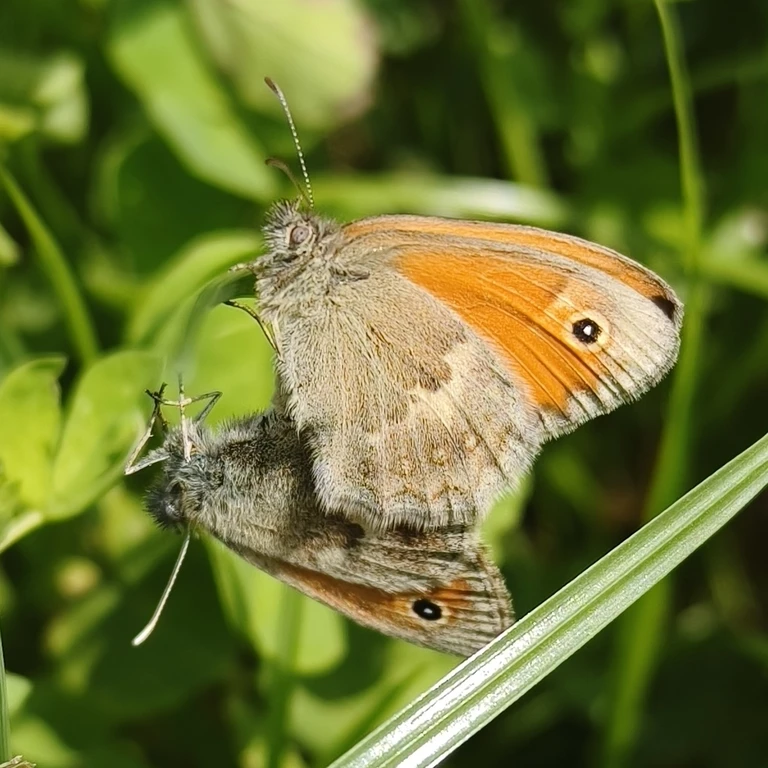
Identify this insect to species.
Coenonympha pamphilus
